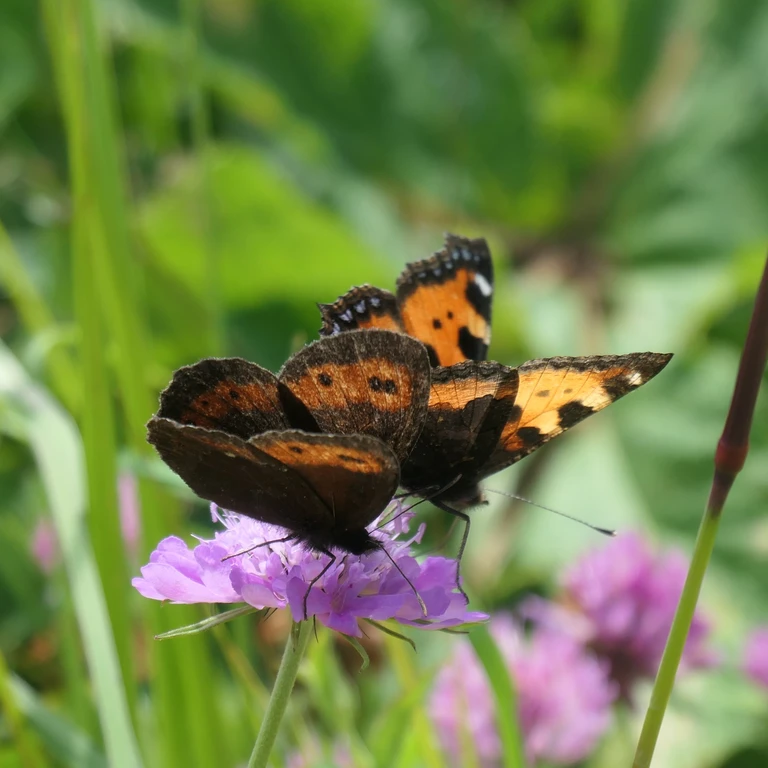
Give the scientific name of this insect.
Aglais urticae
